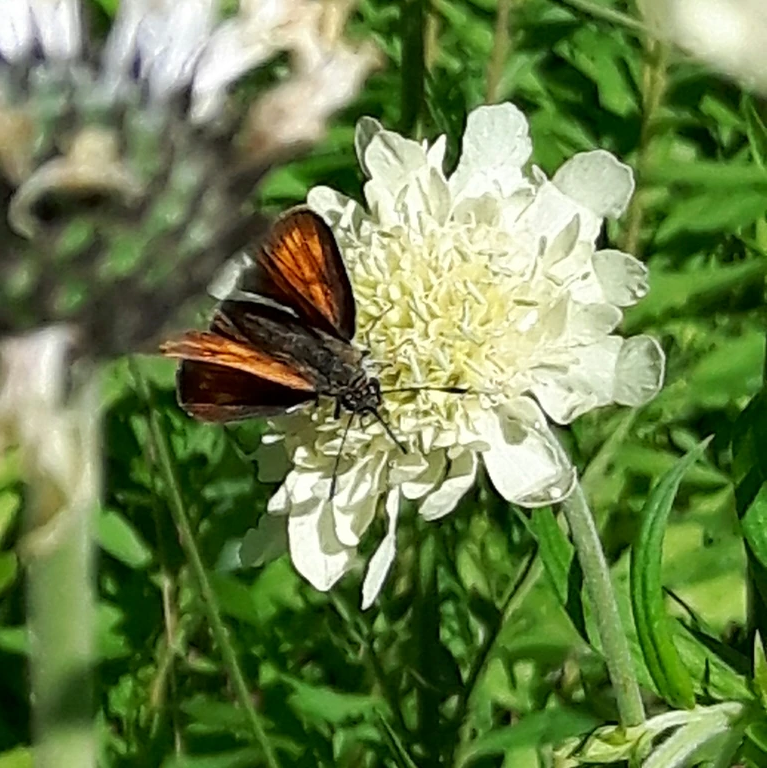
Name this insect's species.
Ochlodes sylvanus (also Ochlodes venata)
